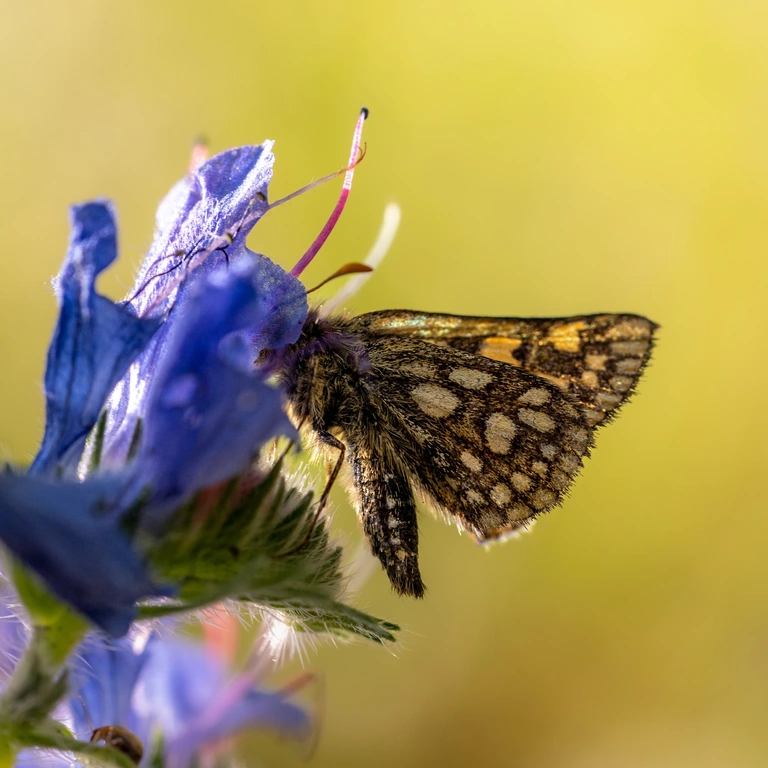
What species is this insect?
Carterocephalus palaemon
